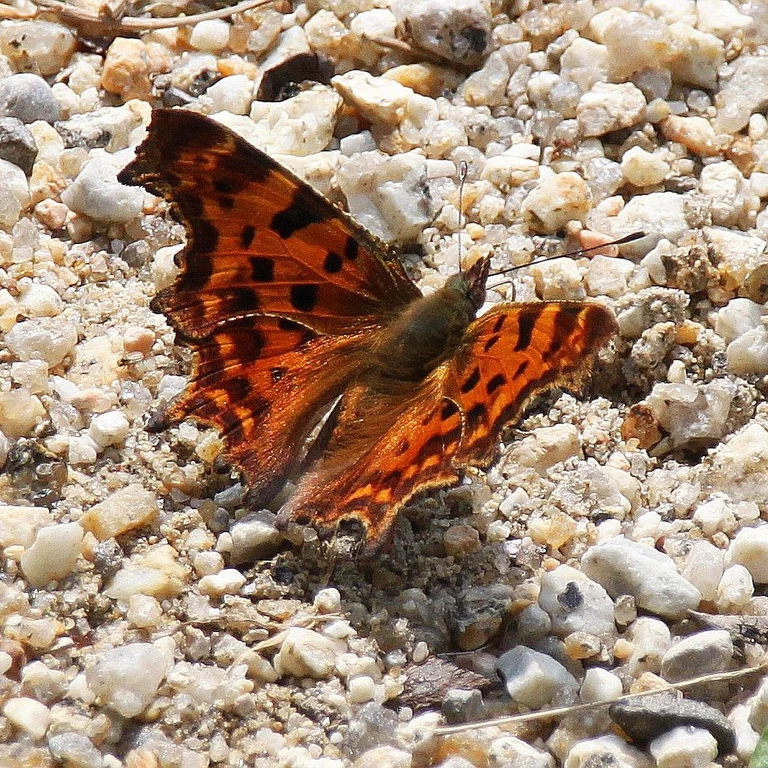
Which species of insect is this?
Polygonia c-album
